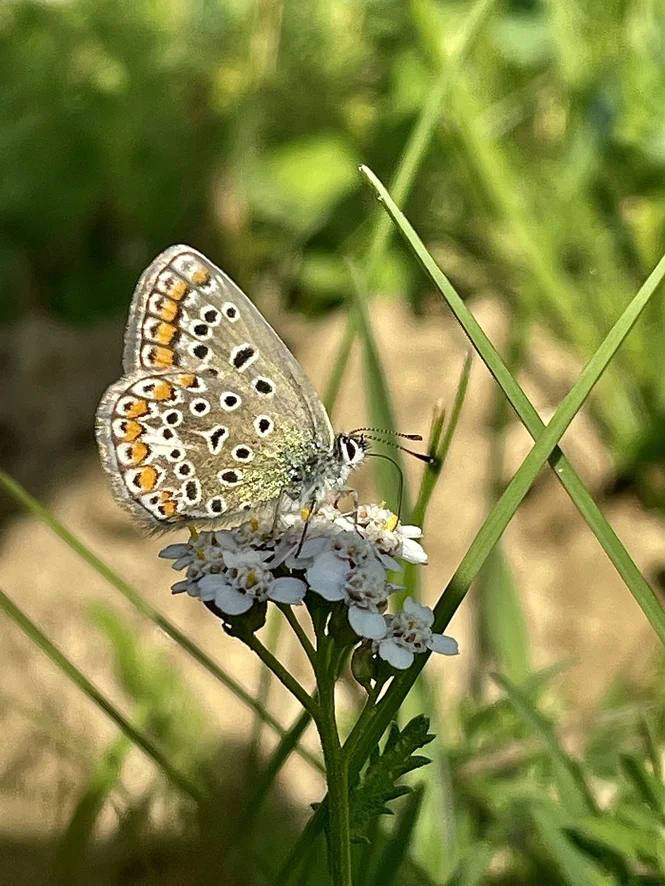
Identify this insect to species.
Polyommatus icarus
